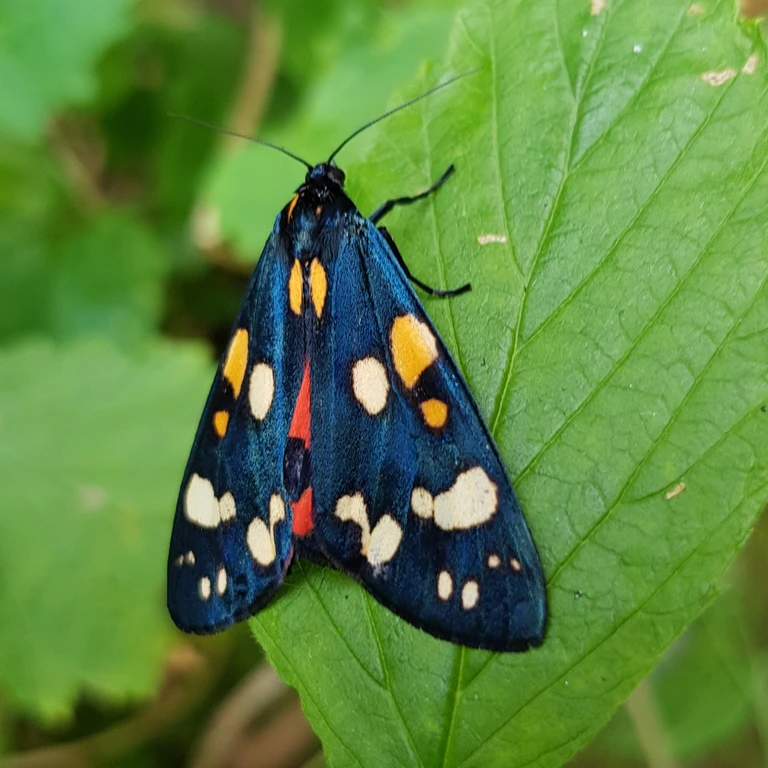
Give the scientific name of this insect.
Callimorpha dominula
